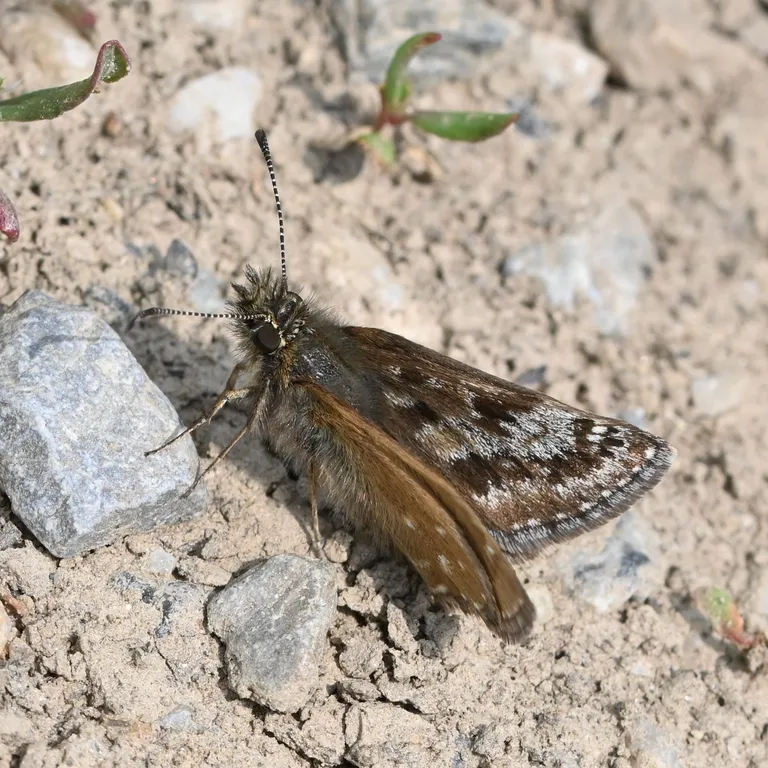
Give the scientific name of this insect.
Erynnis tages
